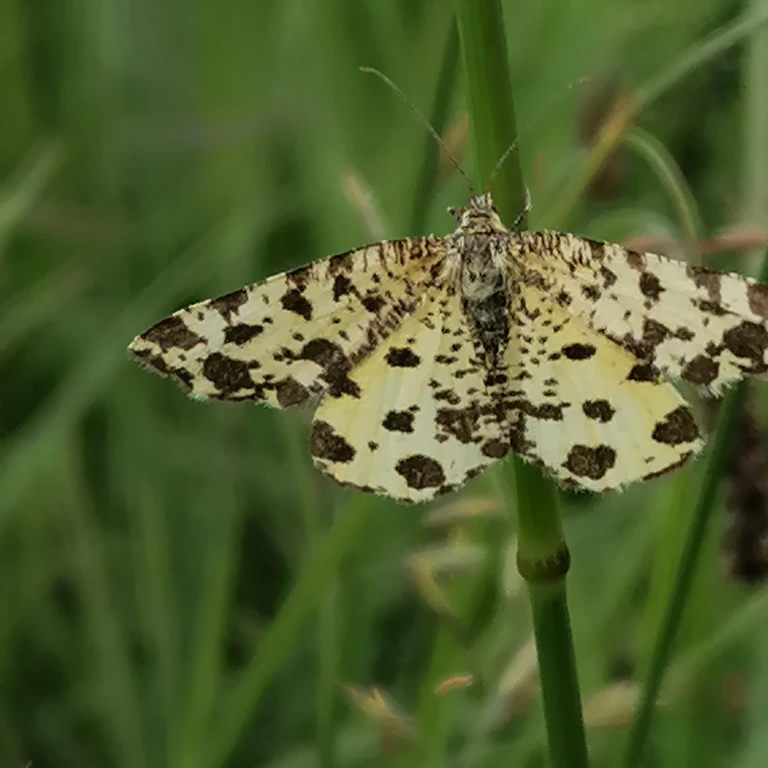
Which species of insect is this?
Pseudopanthera macularia
